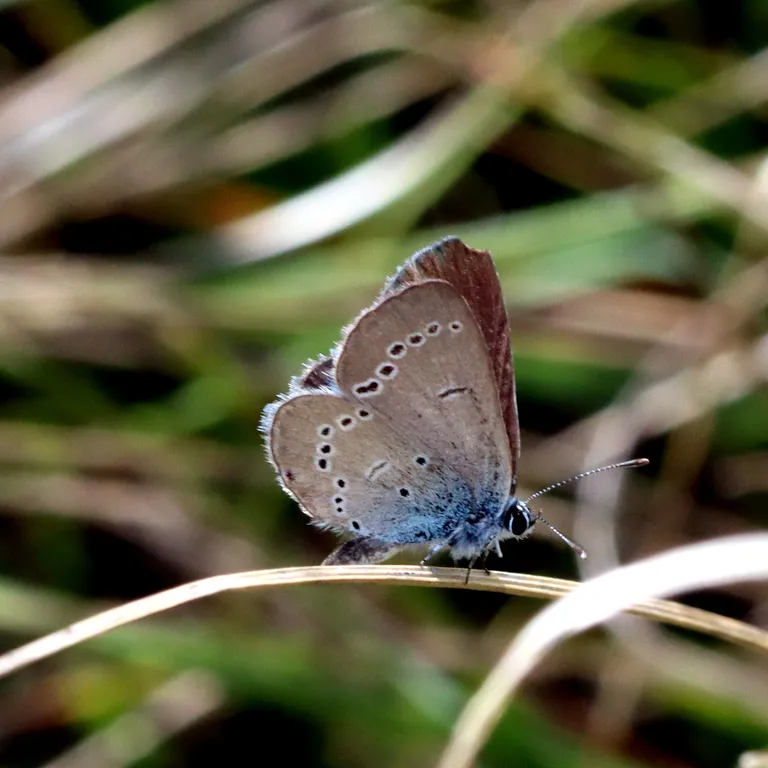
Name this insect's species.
Cupido minimus
